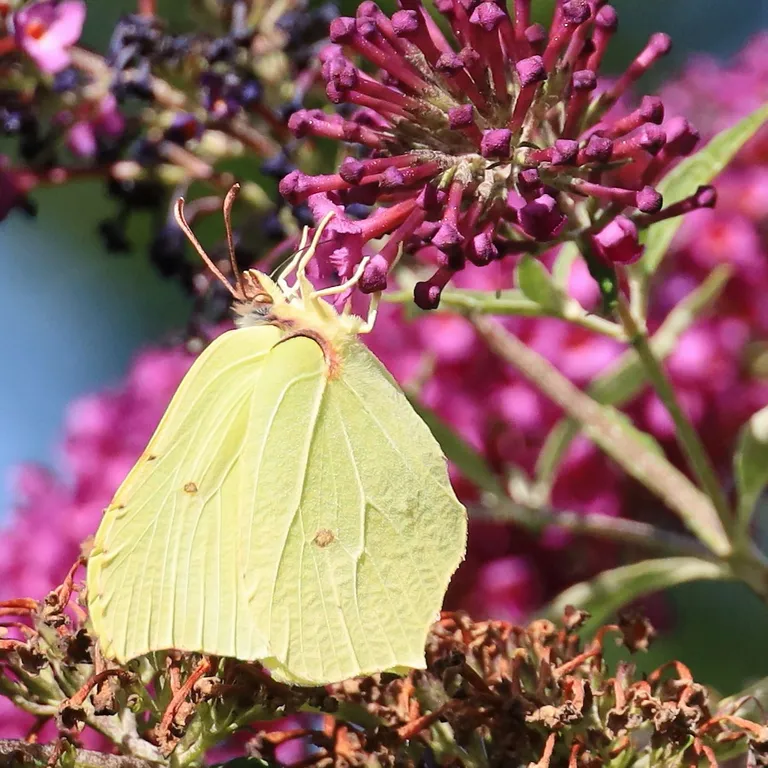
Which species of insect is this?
Gonepteryx rhamni
